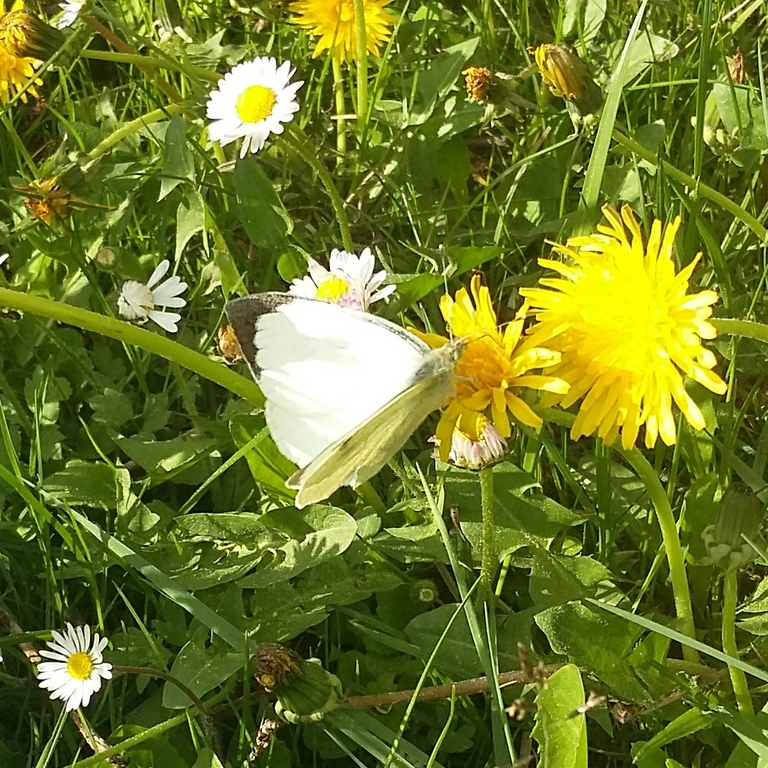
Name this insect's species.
Pieris brassicae
